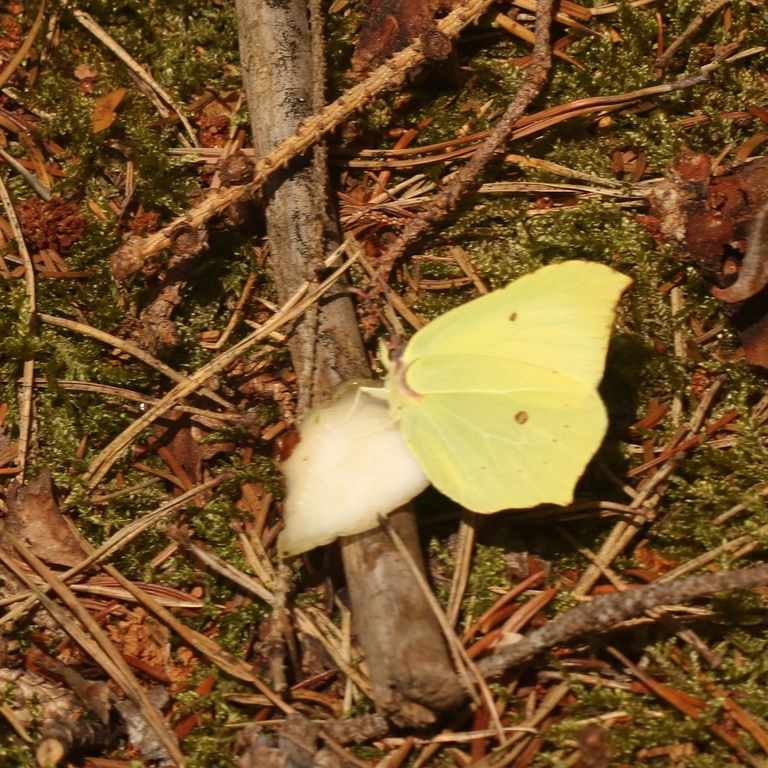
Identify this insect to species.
Gonepteryx rhamni
